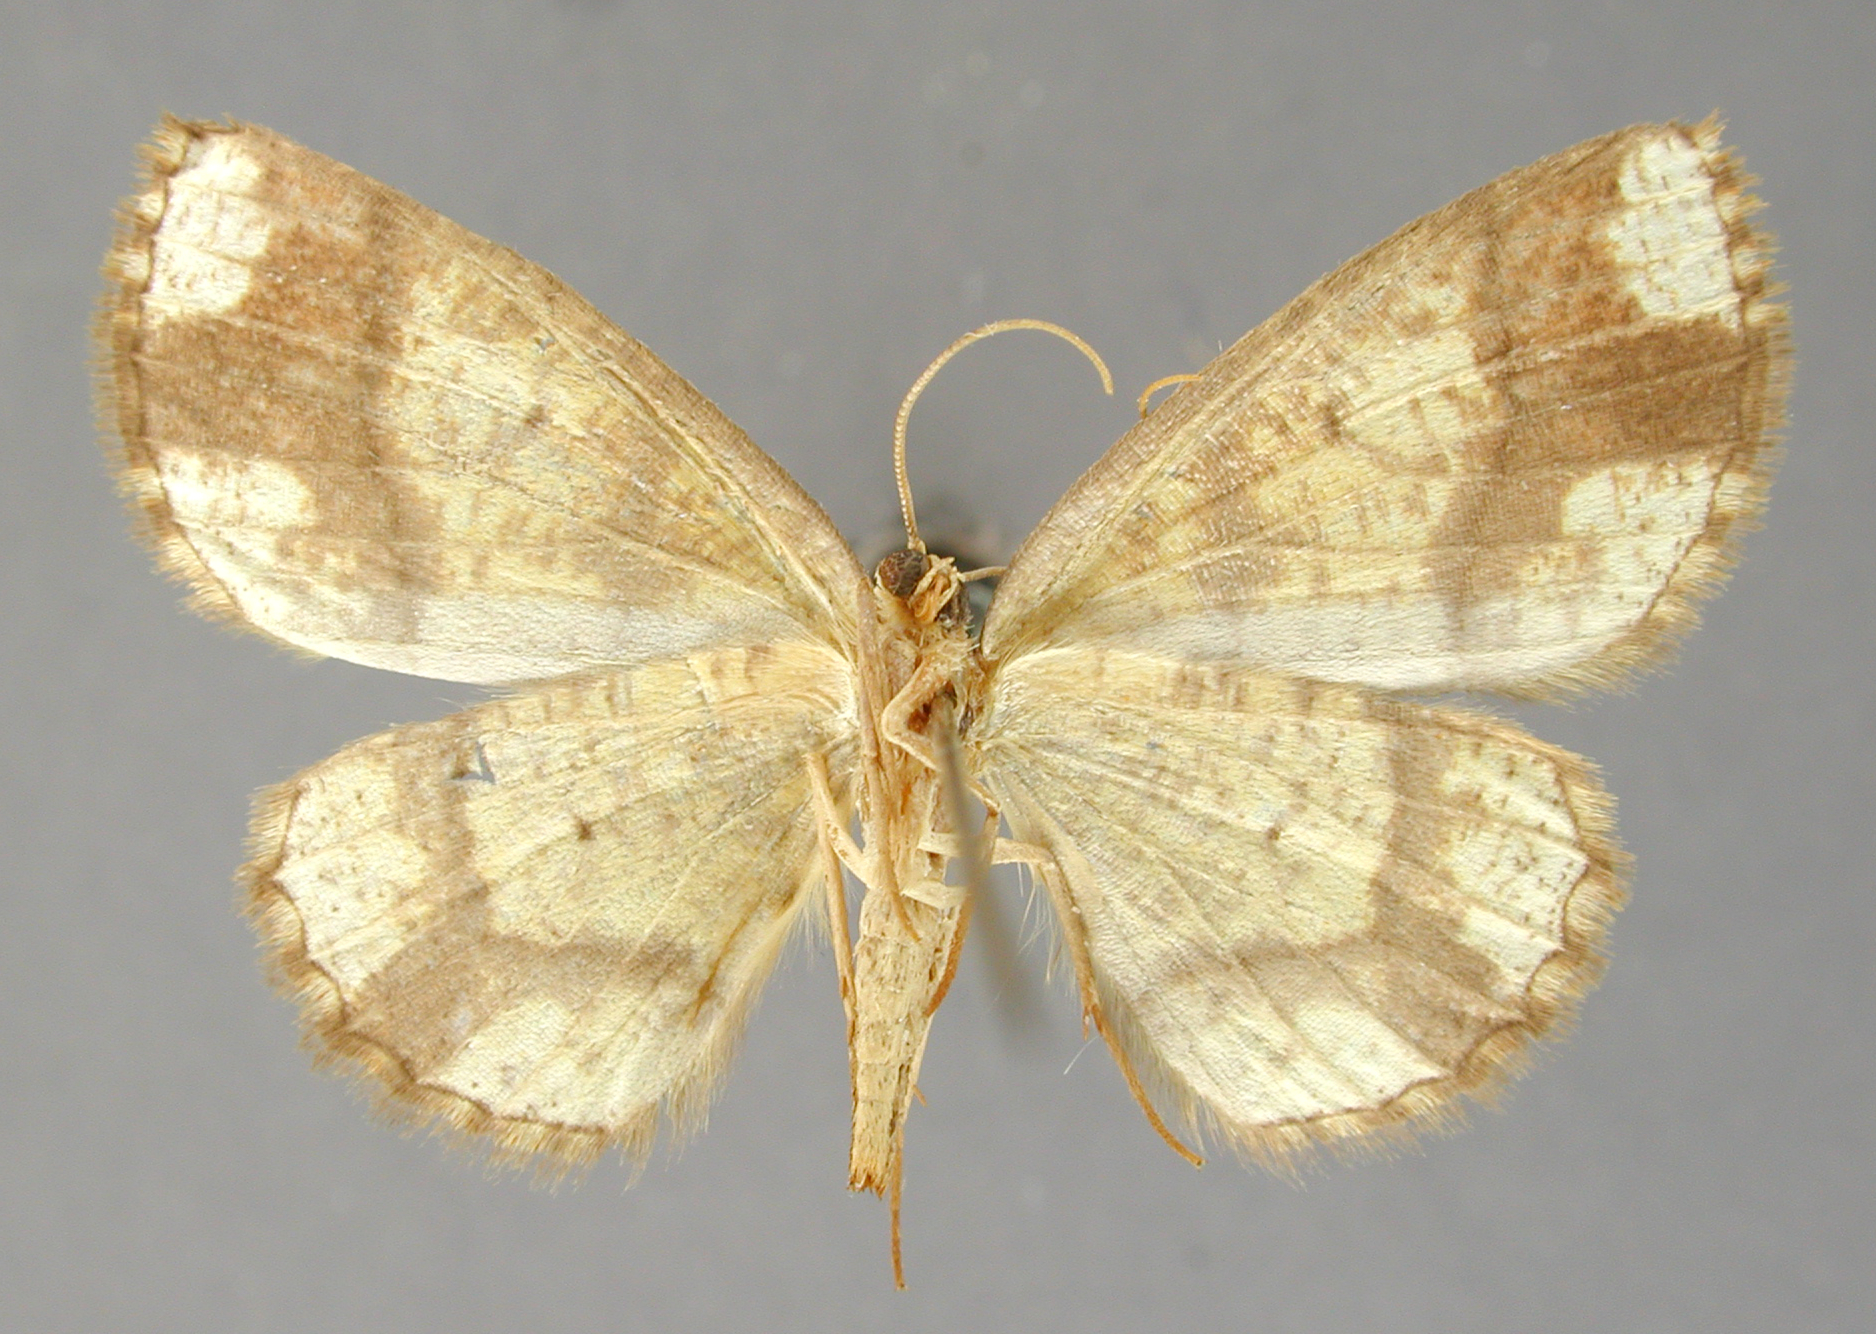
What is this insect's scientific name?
Melinodes iobarris
